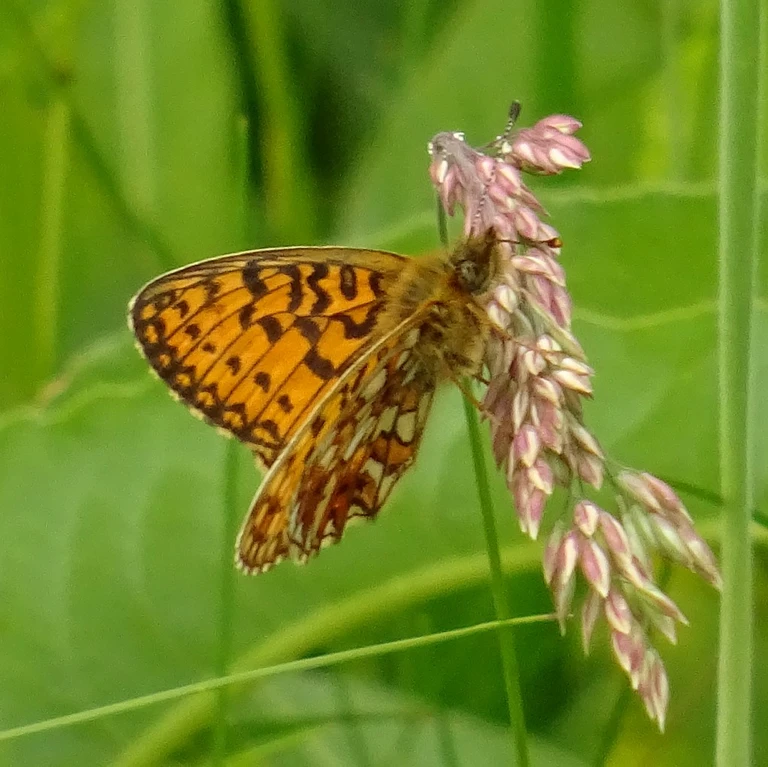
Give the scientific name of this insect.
Boloria selene
